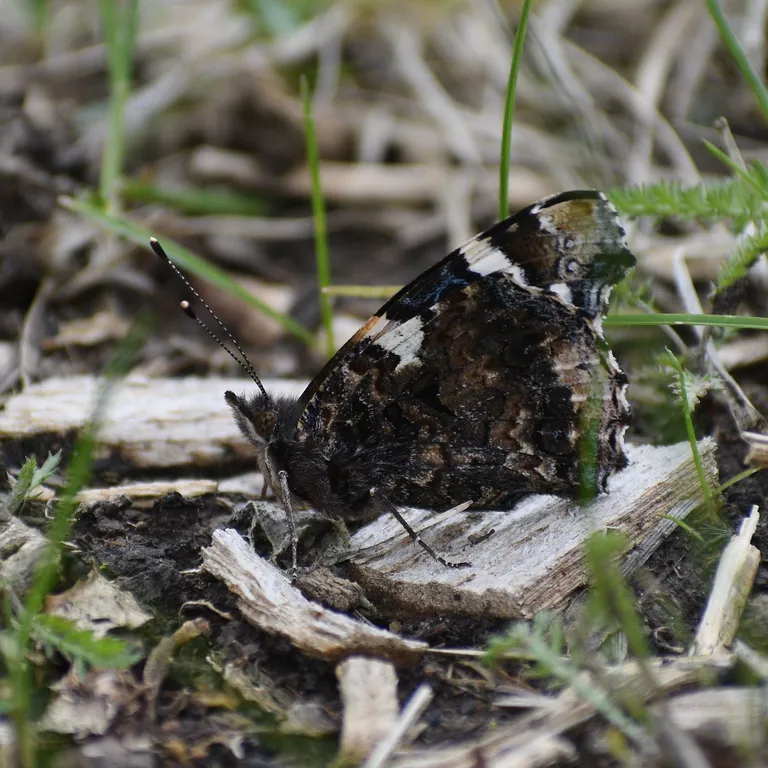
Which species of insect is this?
Vanessa atalanta
